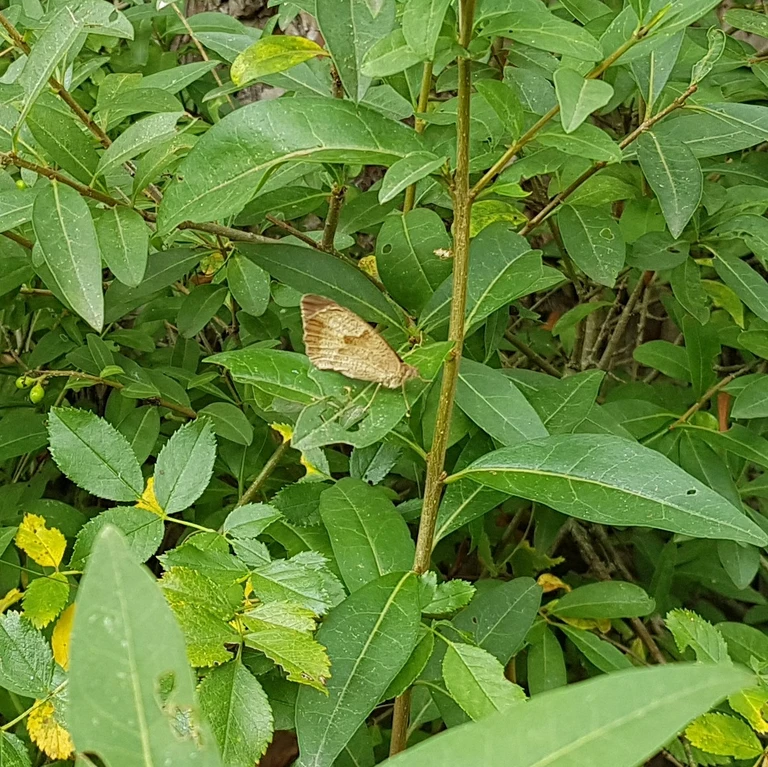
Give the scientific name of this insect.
Maniola jurtina
